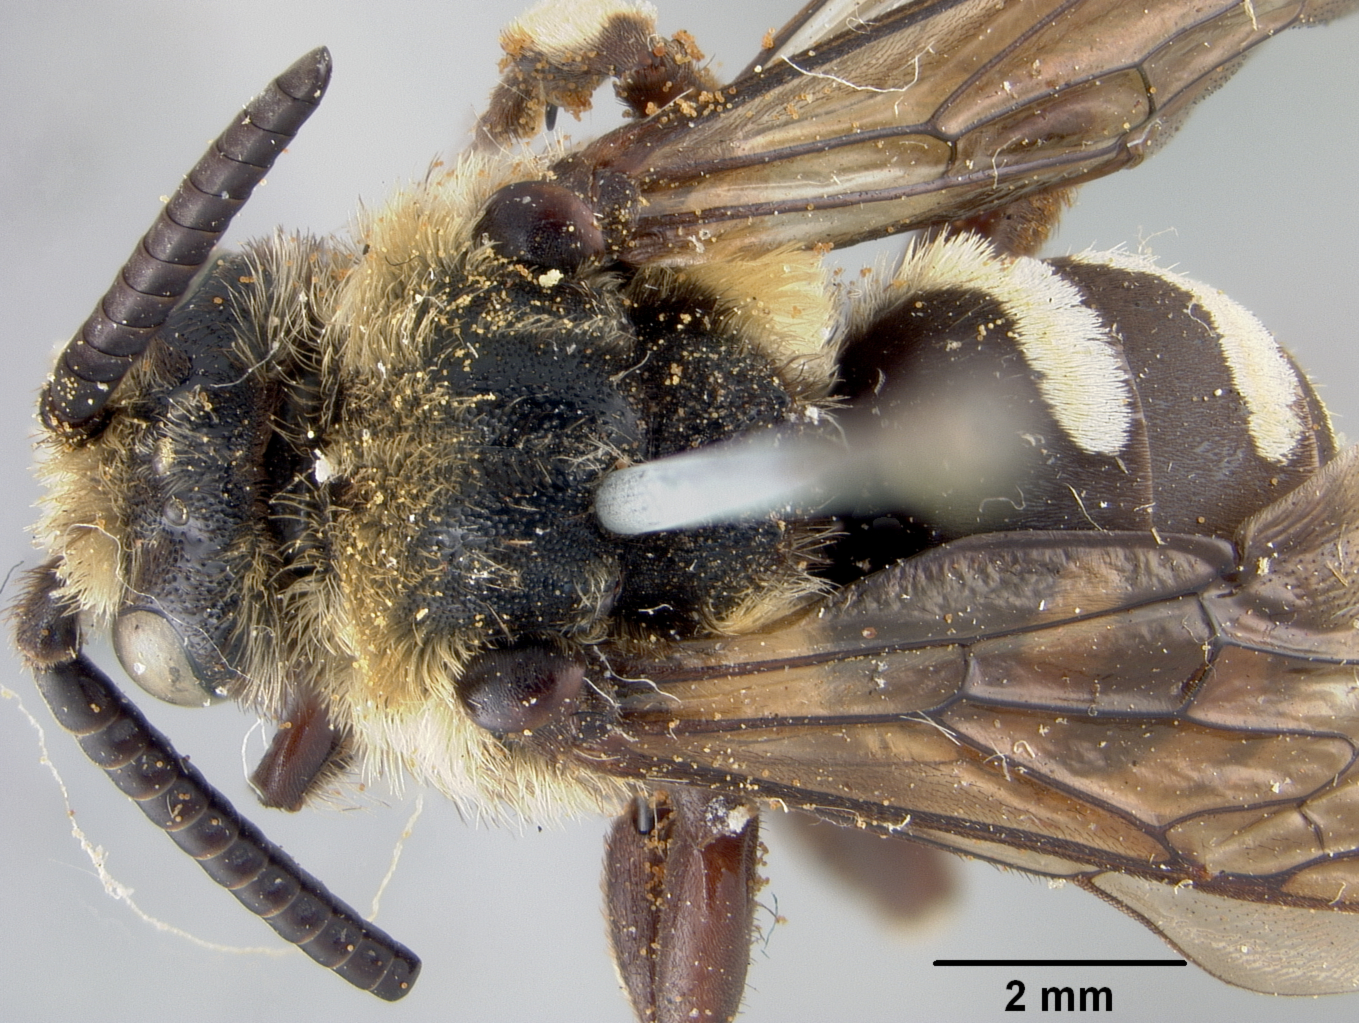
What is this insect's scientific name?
Melecta interrupta
